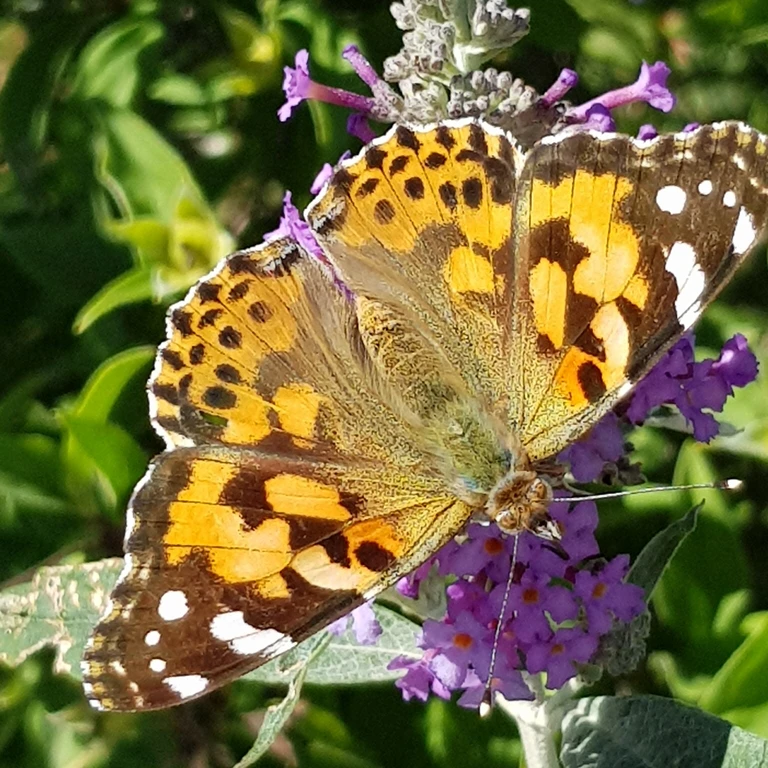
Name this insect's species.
Vanessa cardui
